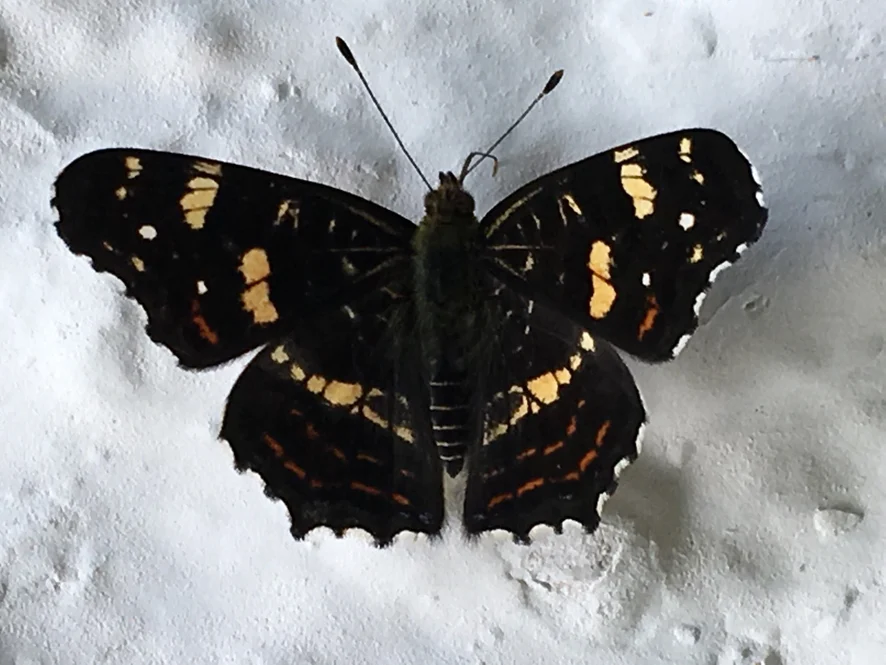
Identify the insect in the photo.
Araschnia levana
